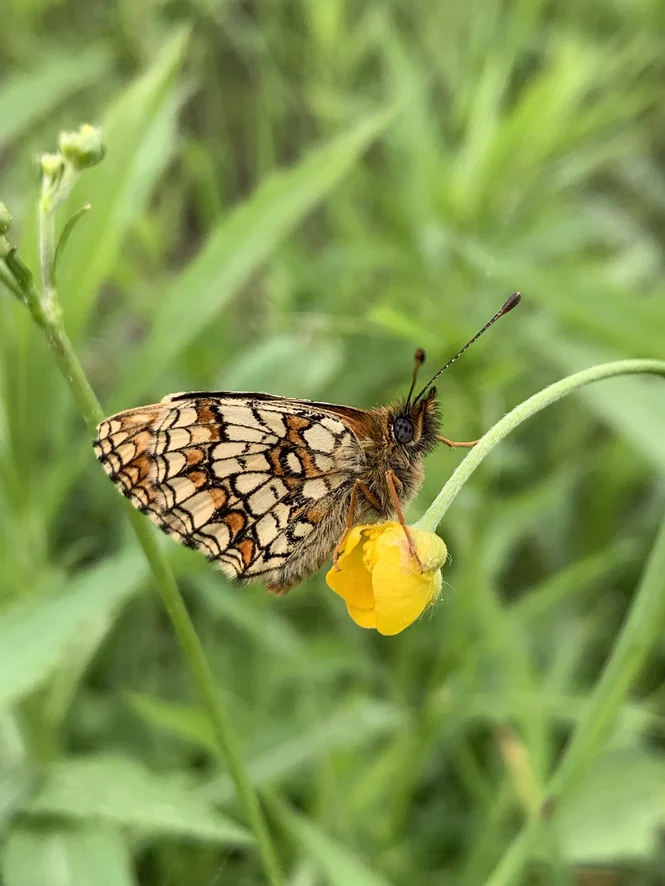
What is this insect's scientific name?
Melitaea athalia
